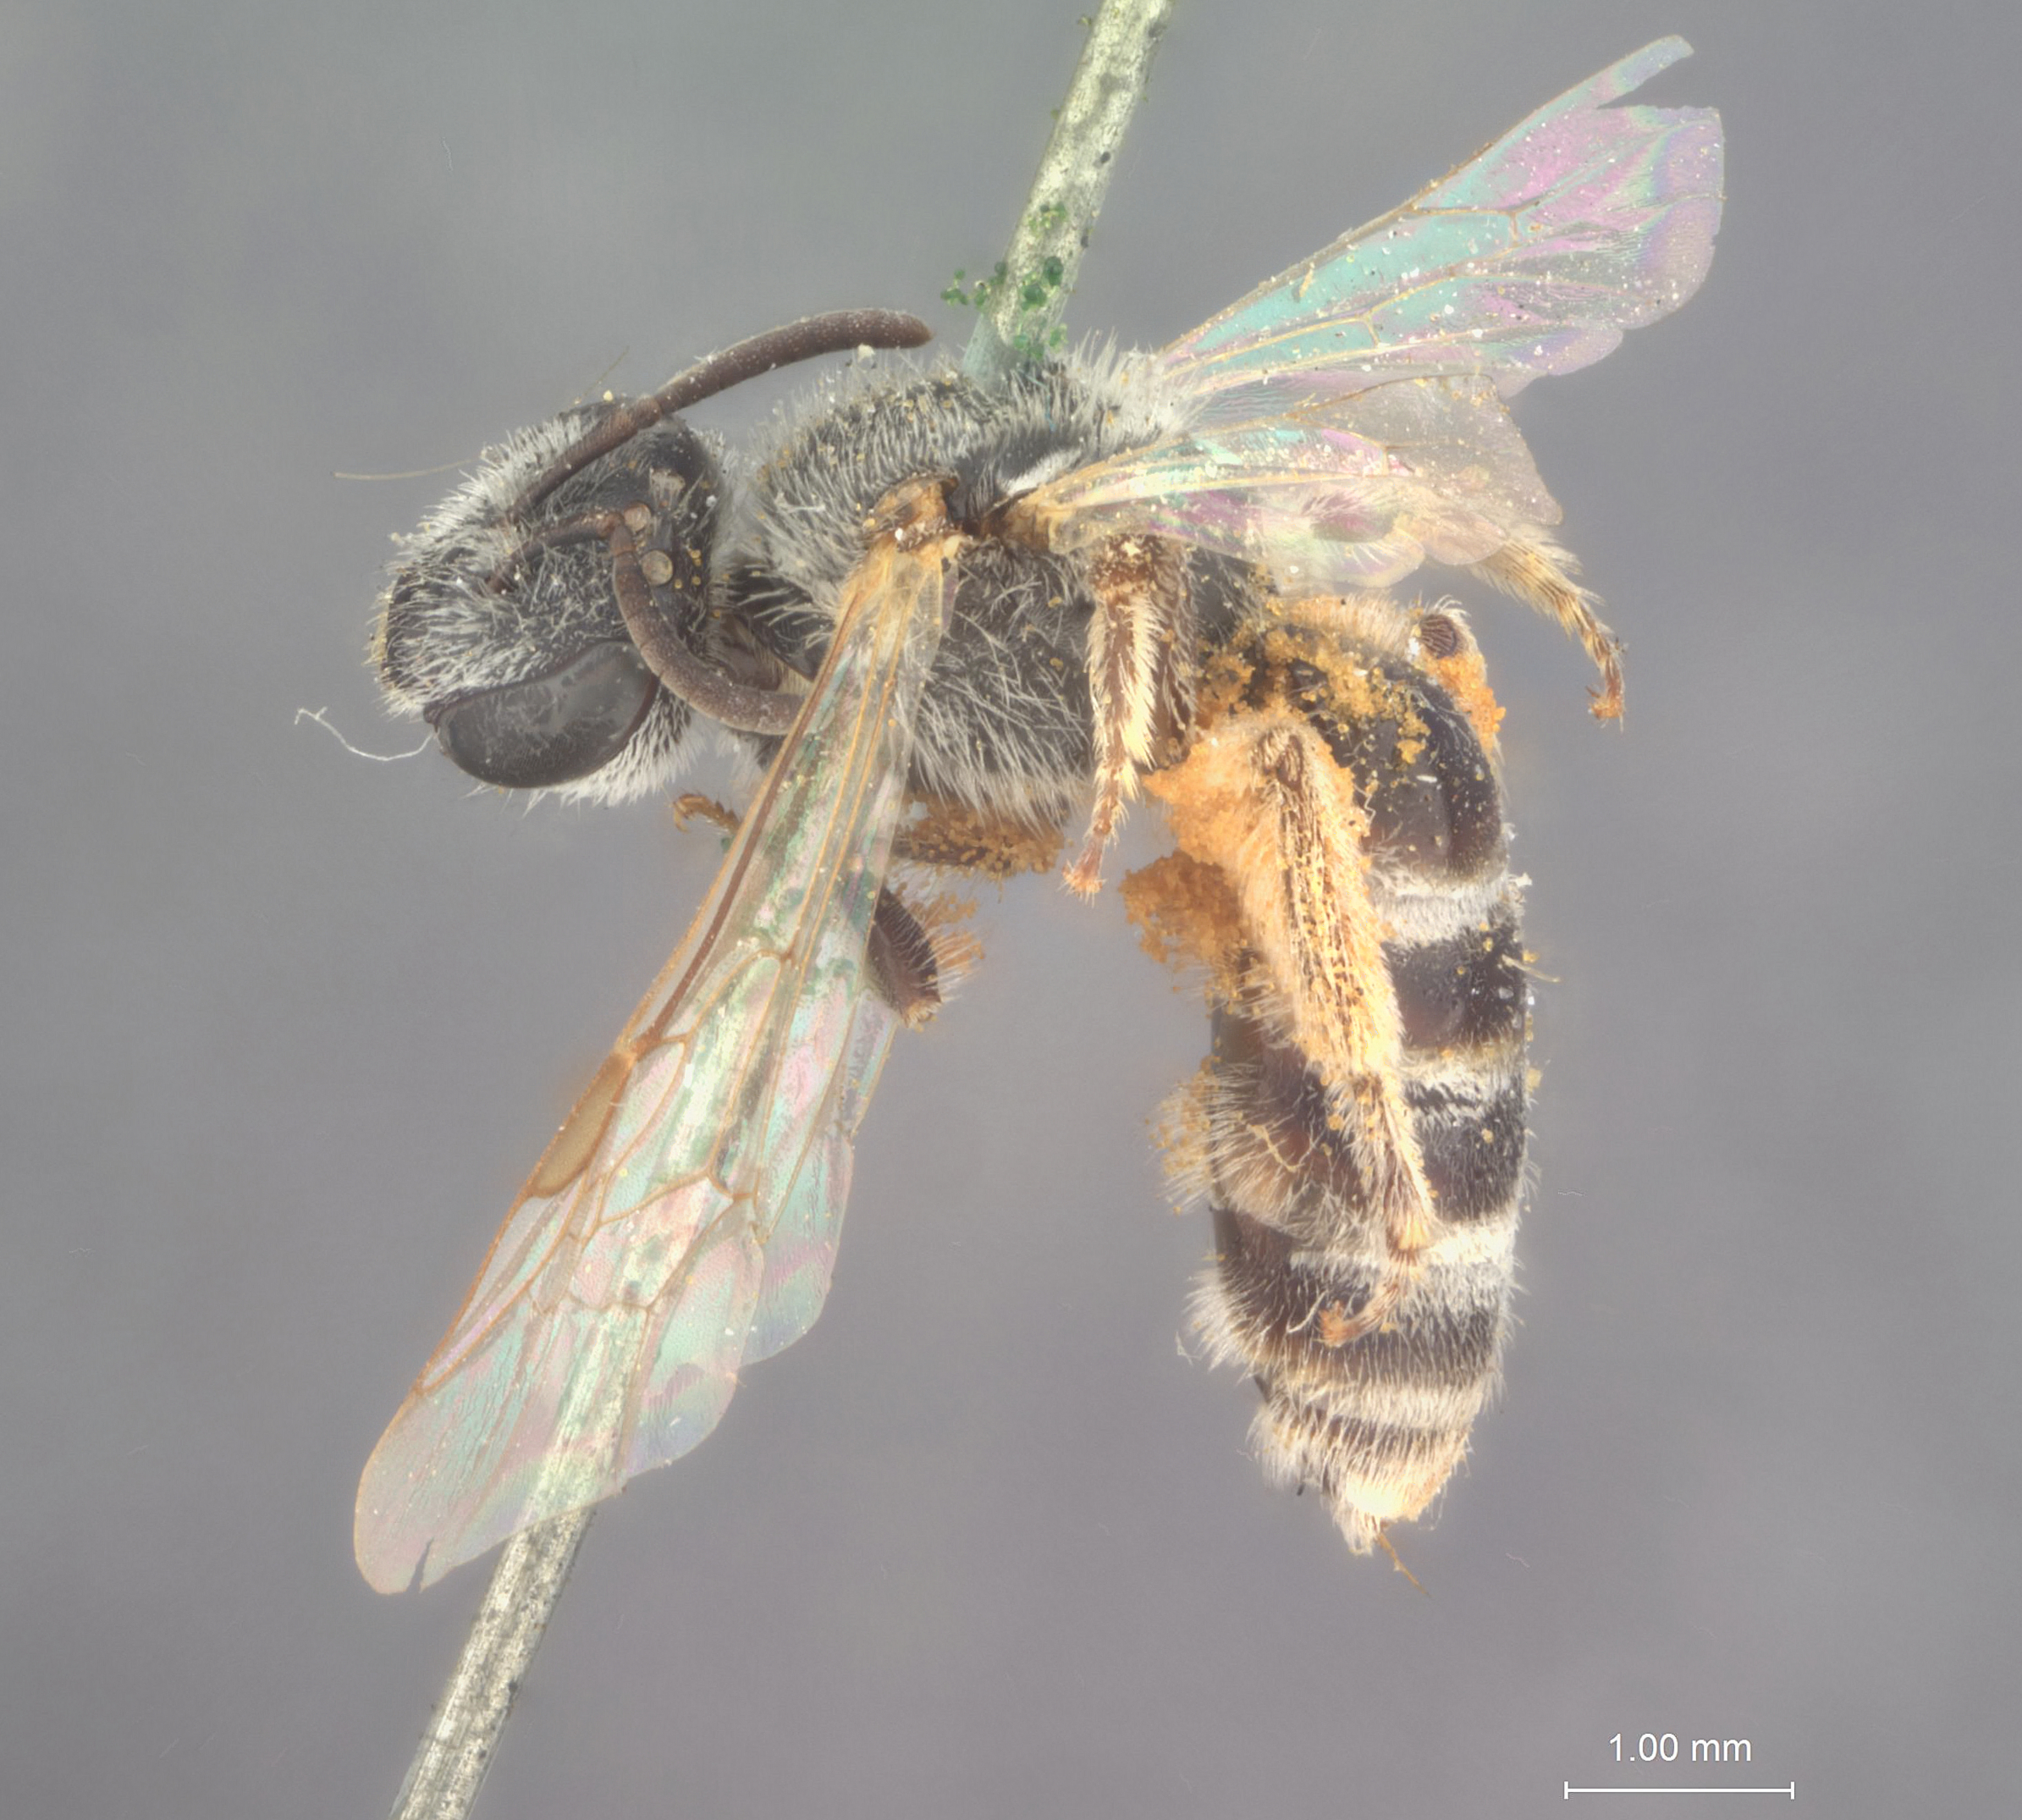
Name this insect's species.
Halictus amicus
